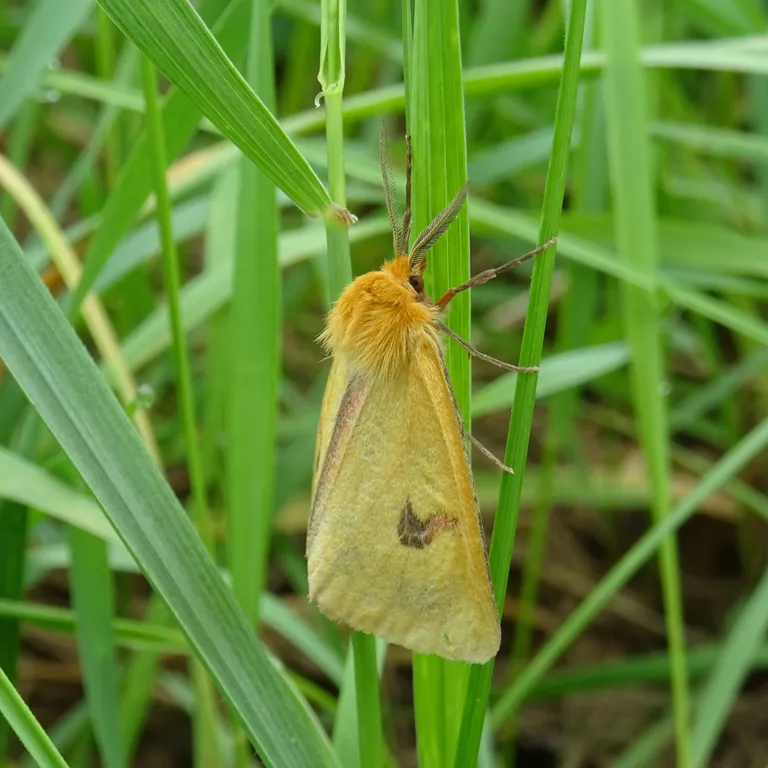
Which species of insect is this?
Diacrisia sannio
